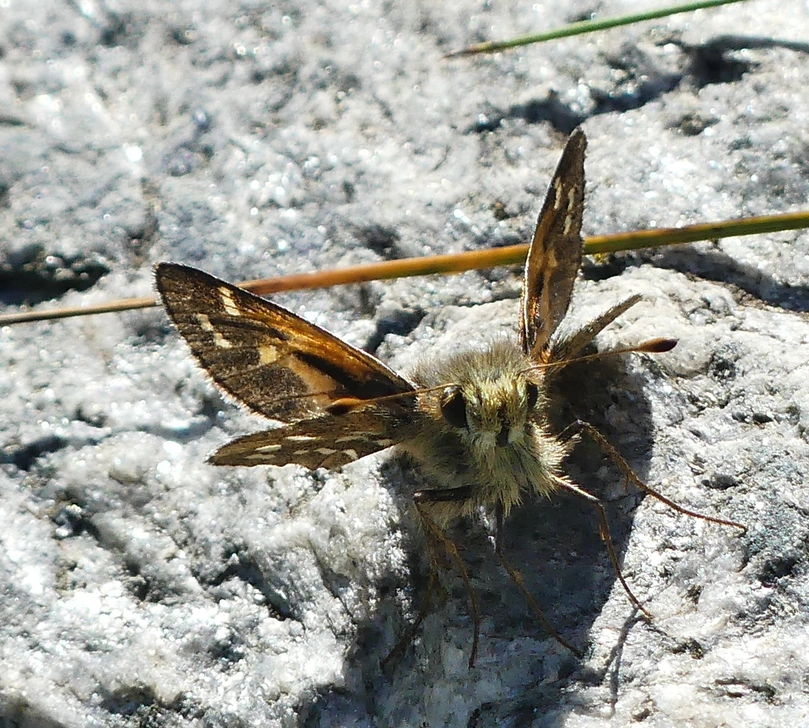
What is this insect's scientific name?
Hesperia comma
